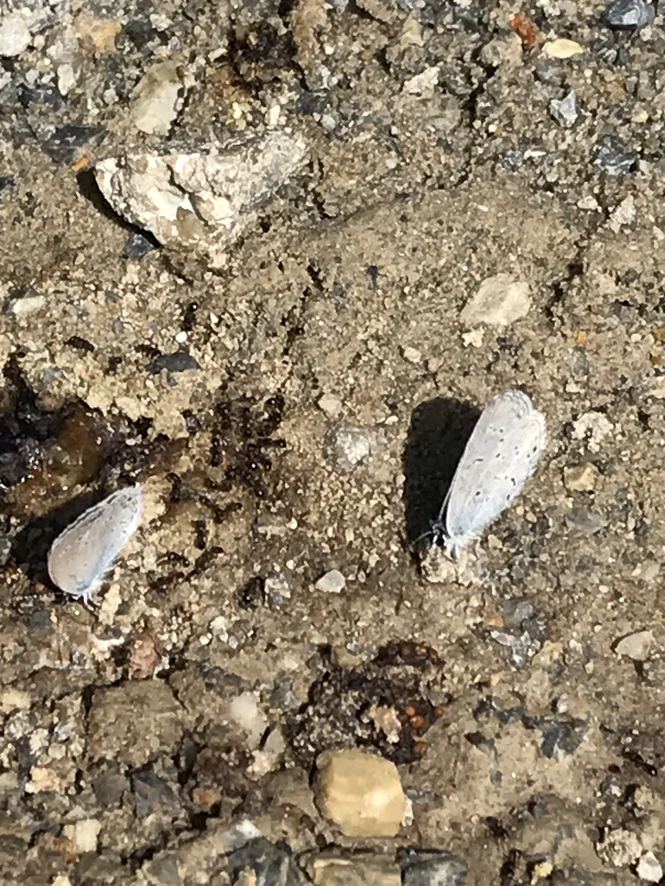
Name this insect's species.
Cupido decolorata (also Elkalyce decolorata)
